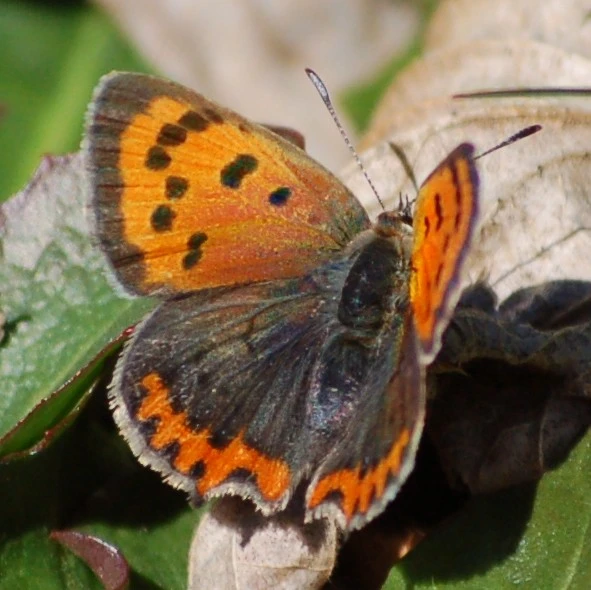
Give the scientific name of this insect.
Lycaena phlaeas
